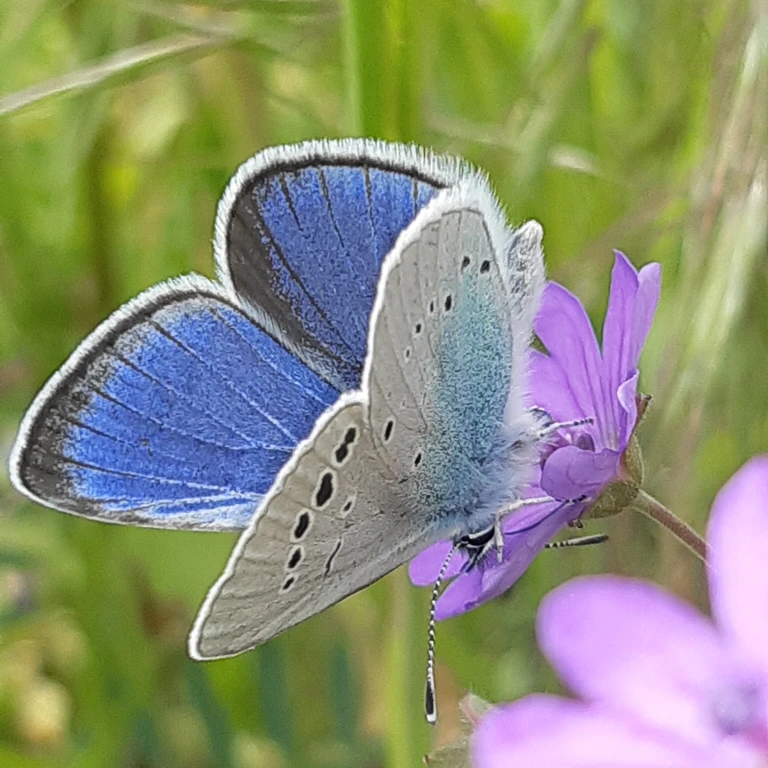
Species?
Glaucopsyche alexis
